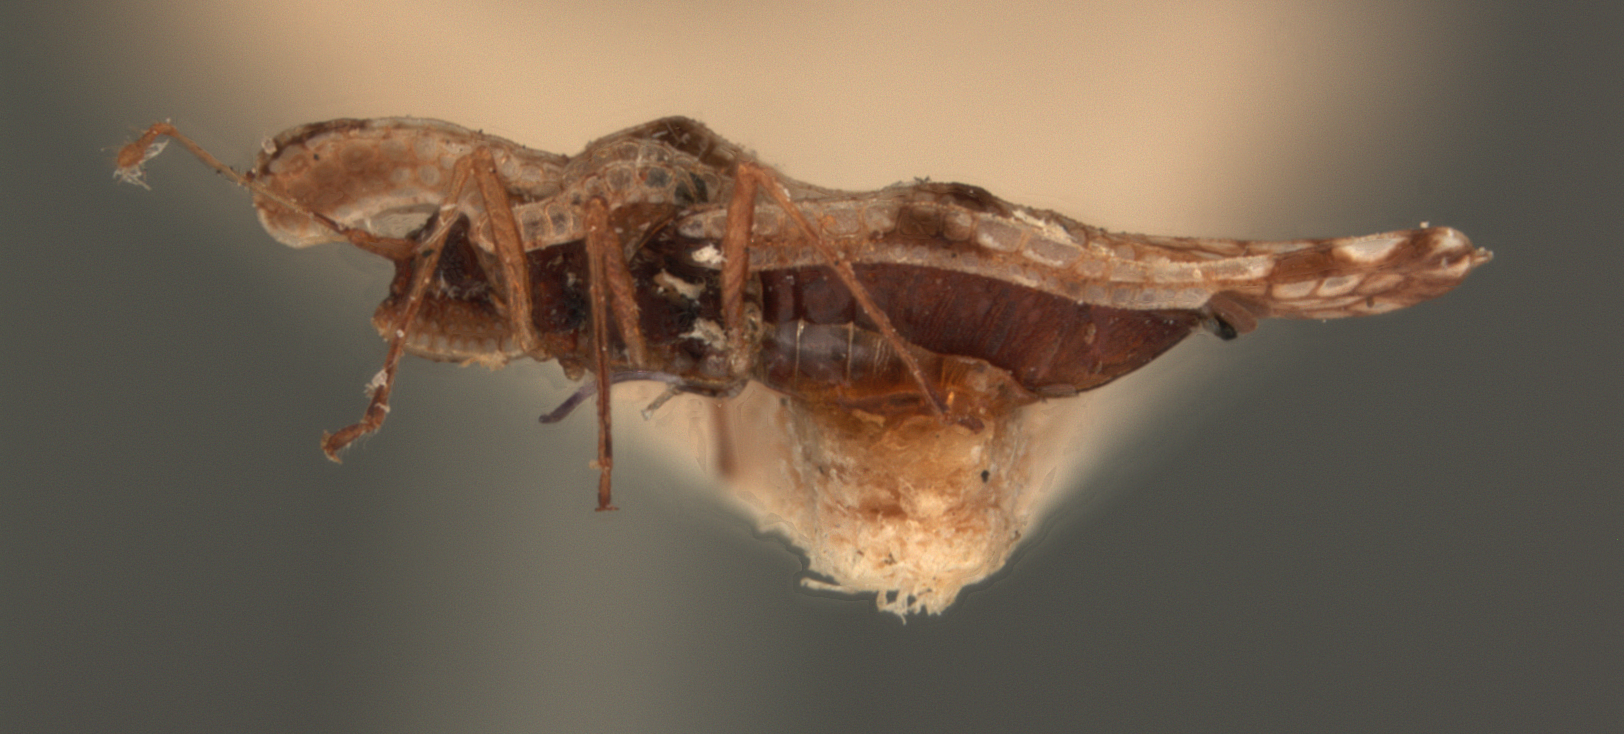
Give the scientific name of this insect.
Corythaica constricta
